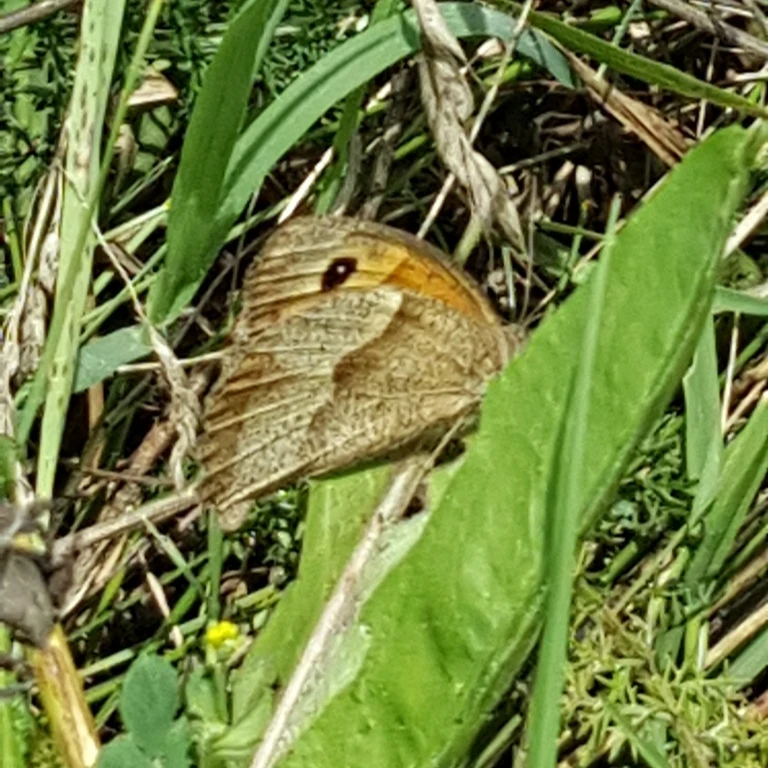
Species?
Maniola jurtina
